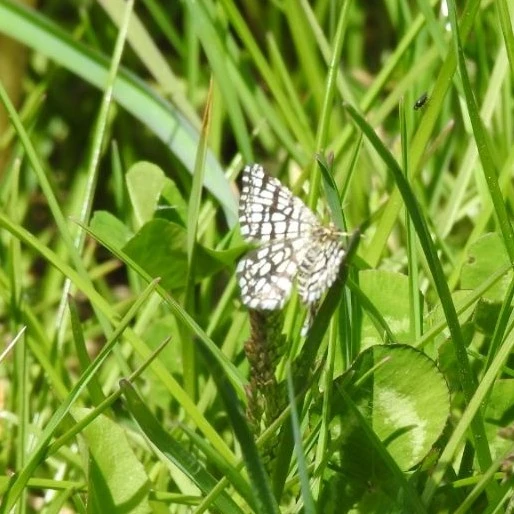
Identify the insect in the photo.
Chiasmia clathrata
